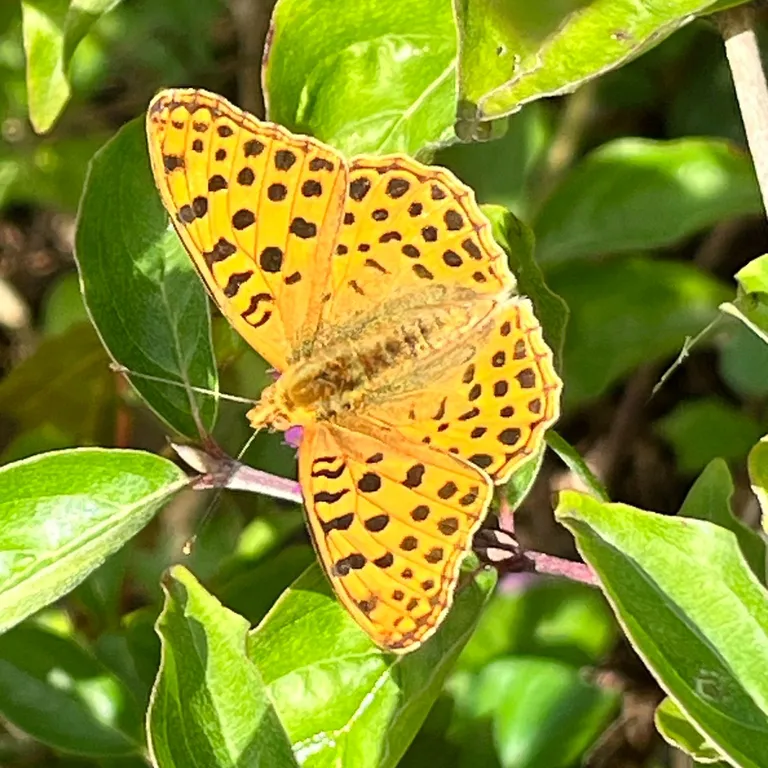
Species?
Issoria lathonia
